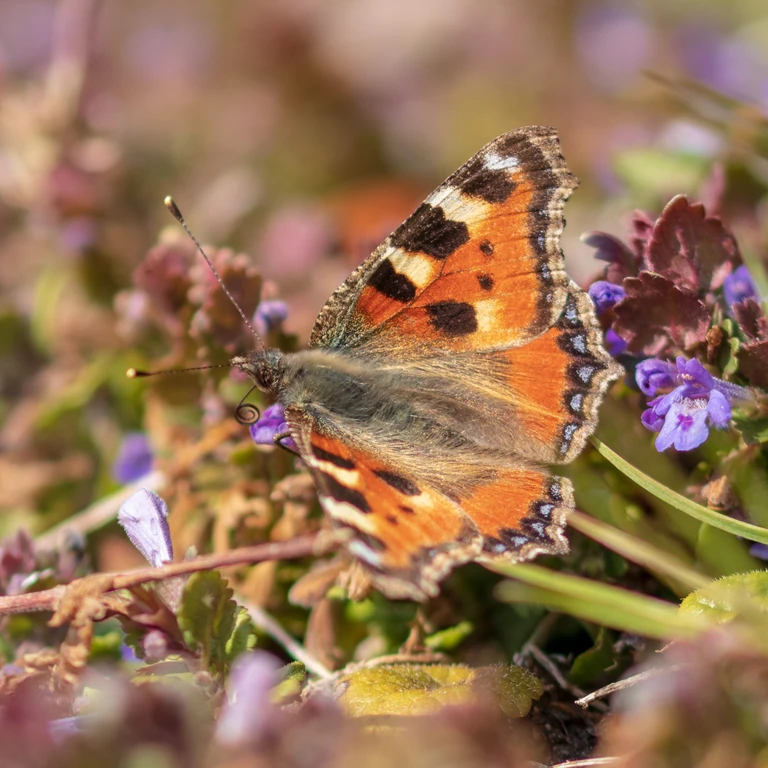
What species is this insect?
Aglais urticae
